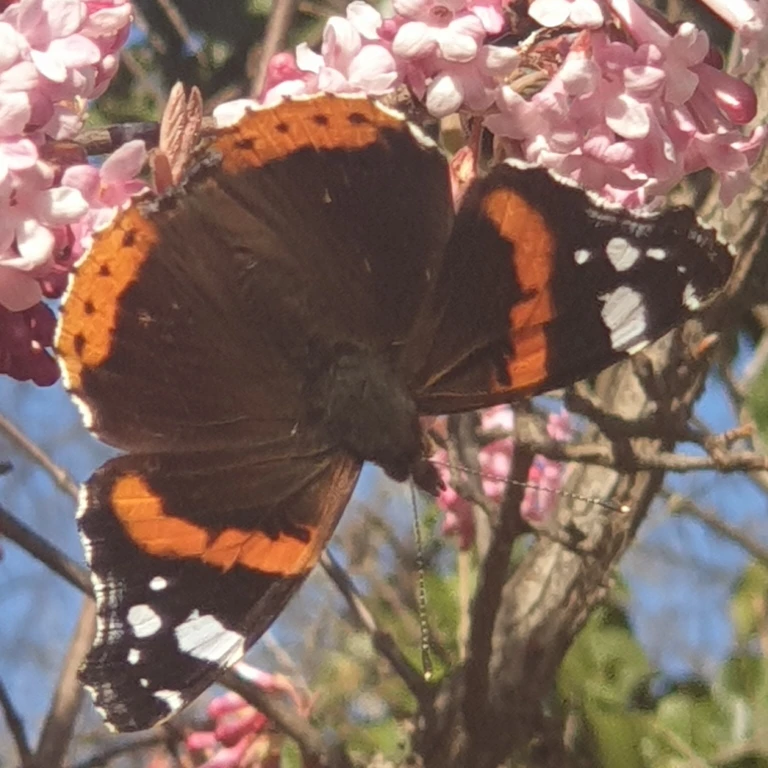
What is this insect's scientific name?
Vanessa atalanta
